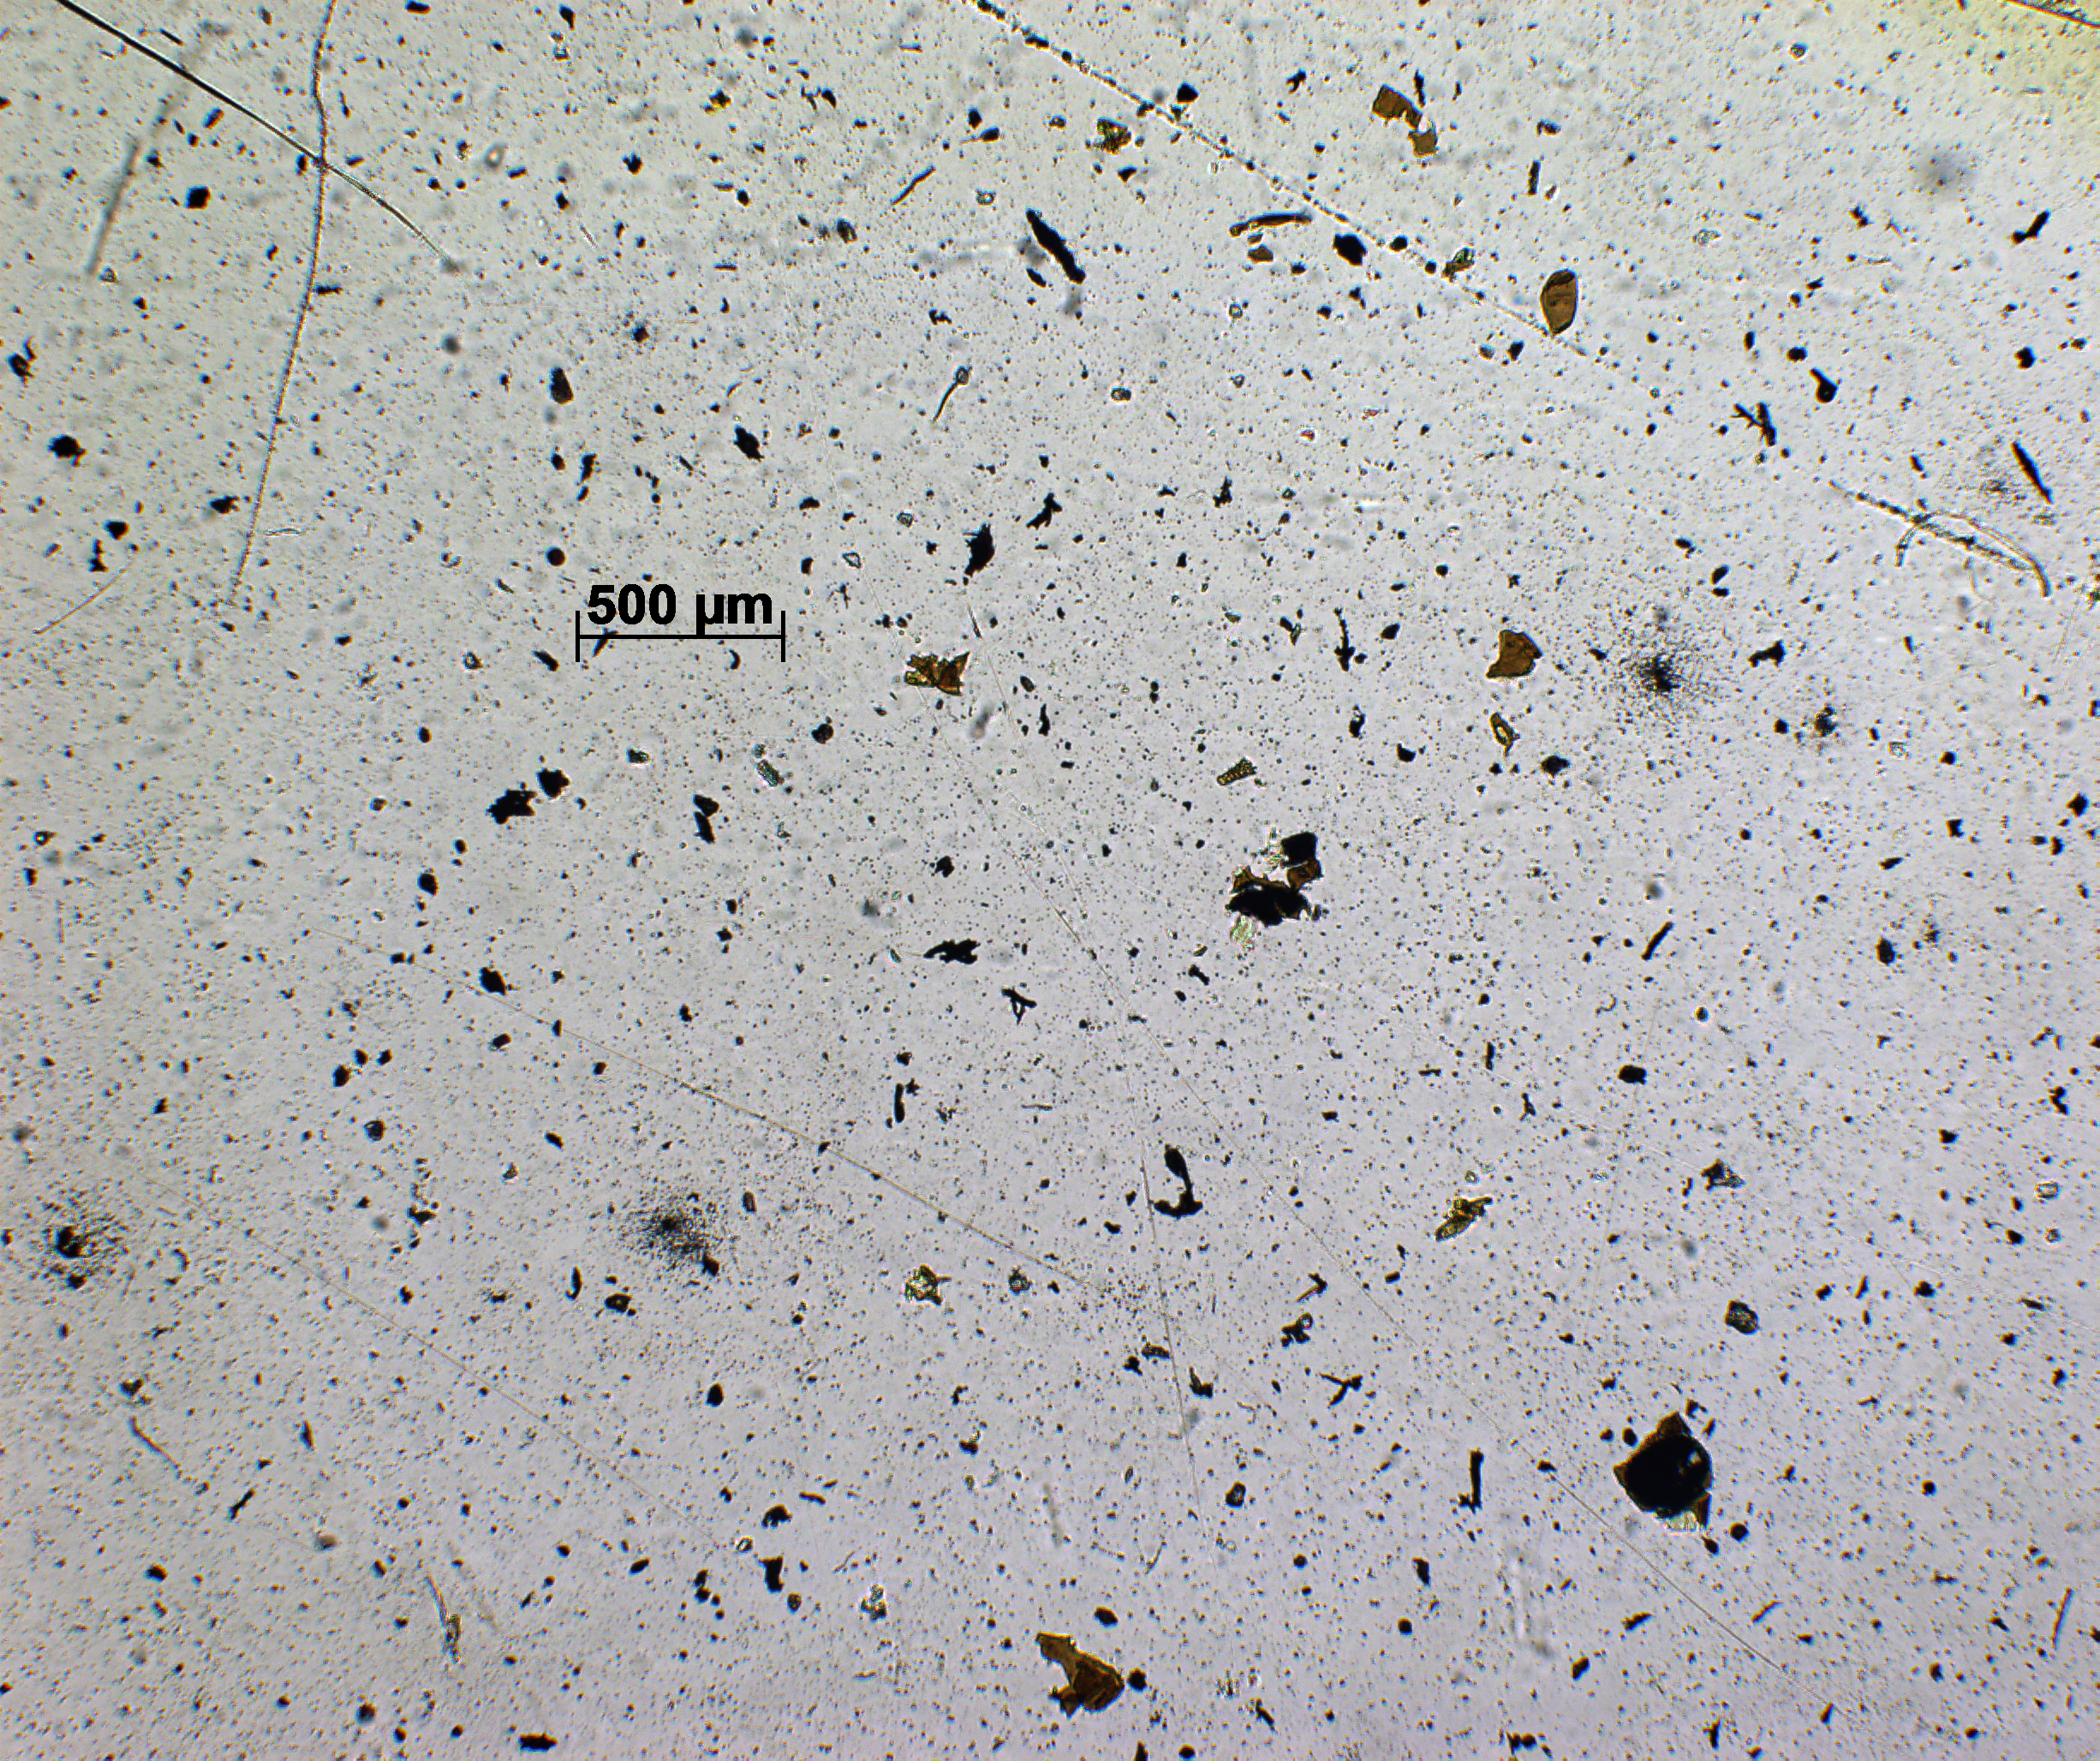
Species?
Encyrtus argentipes
